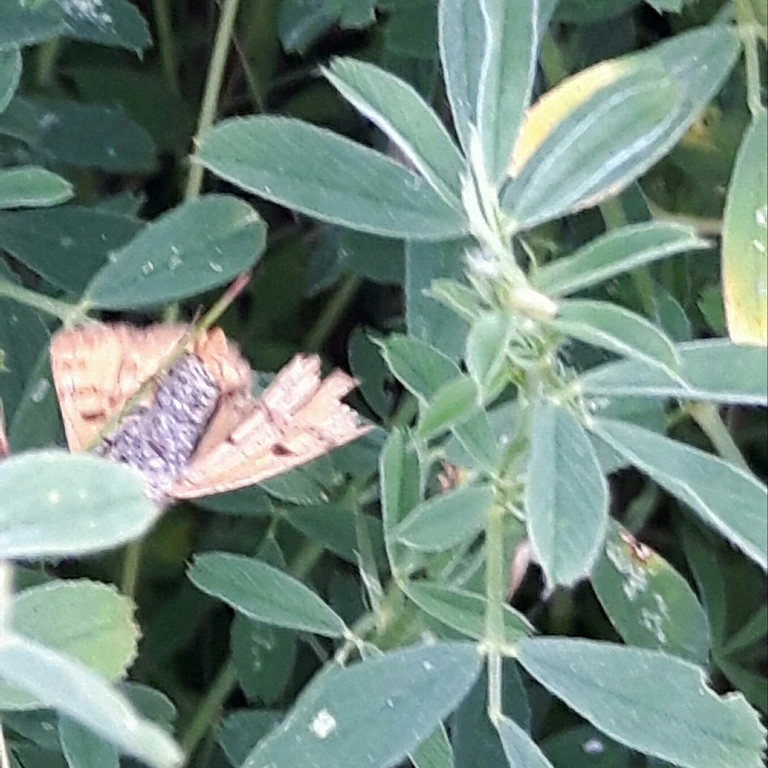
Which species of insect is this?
Euclidia glyphica
